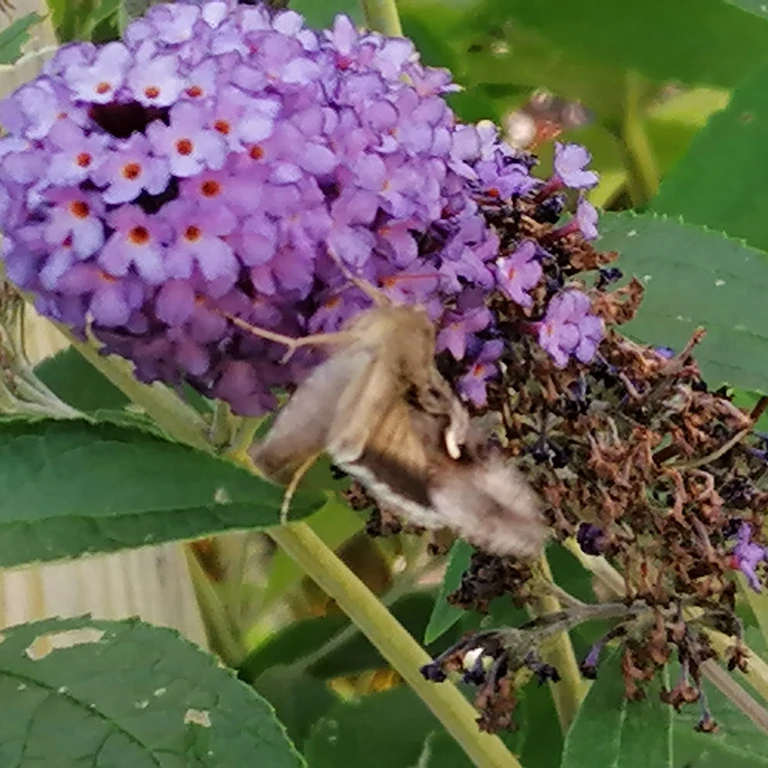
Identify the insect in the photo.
Autographa gamma
